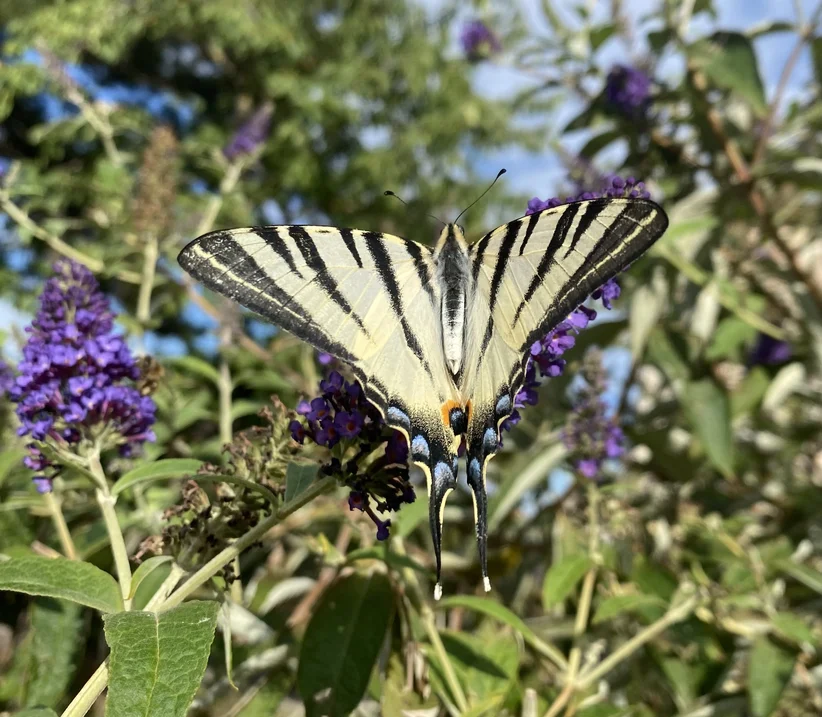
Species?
Iphiclides podalirius
